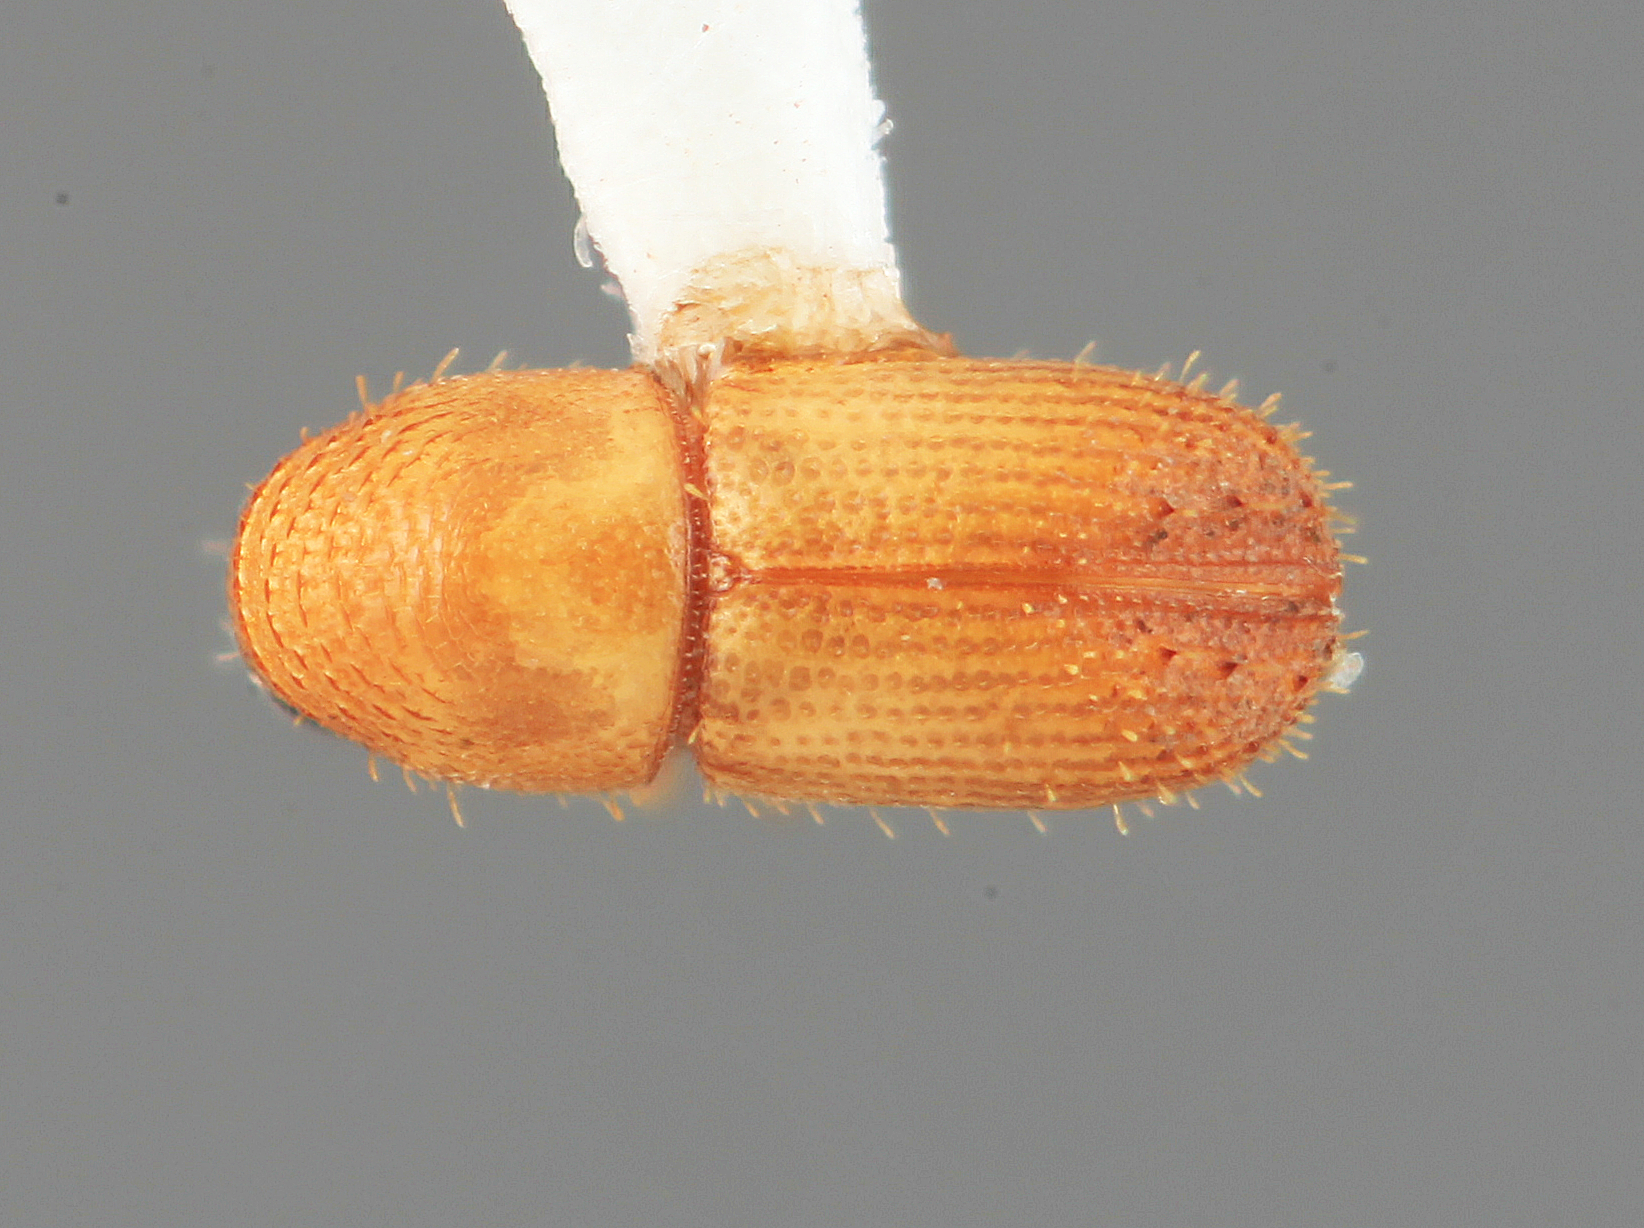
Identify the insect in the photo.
Phelloterus atrocis
